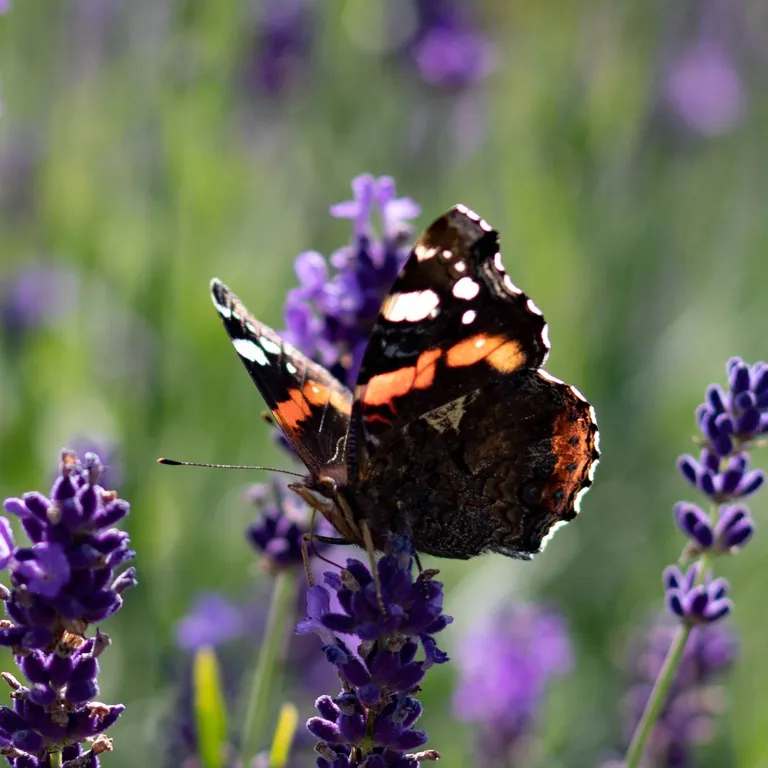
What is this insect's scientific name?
Vanessa atalanta
